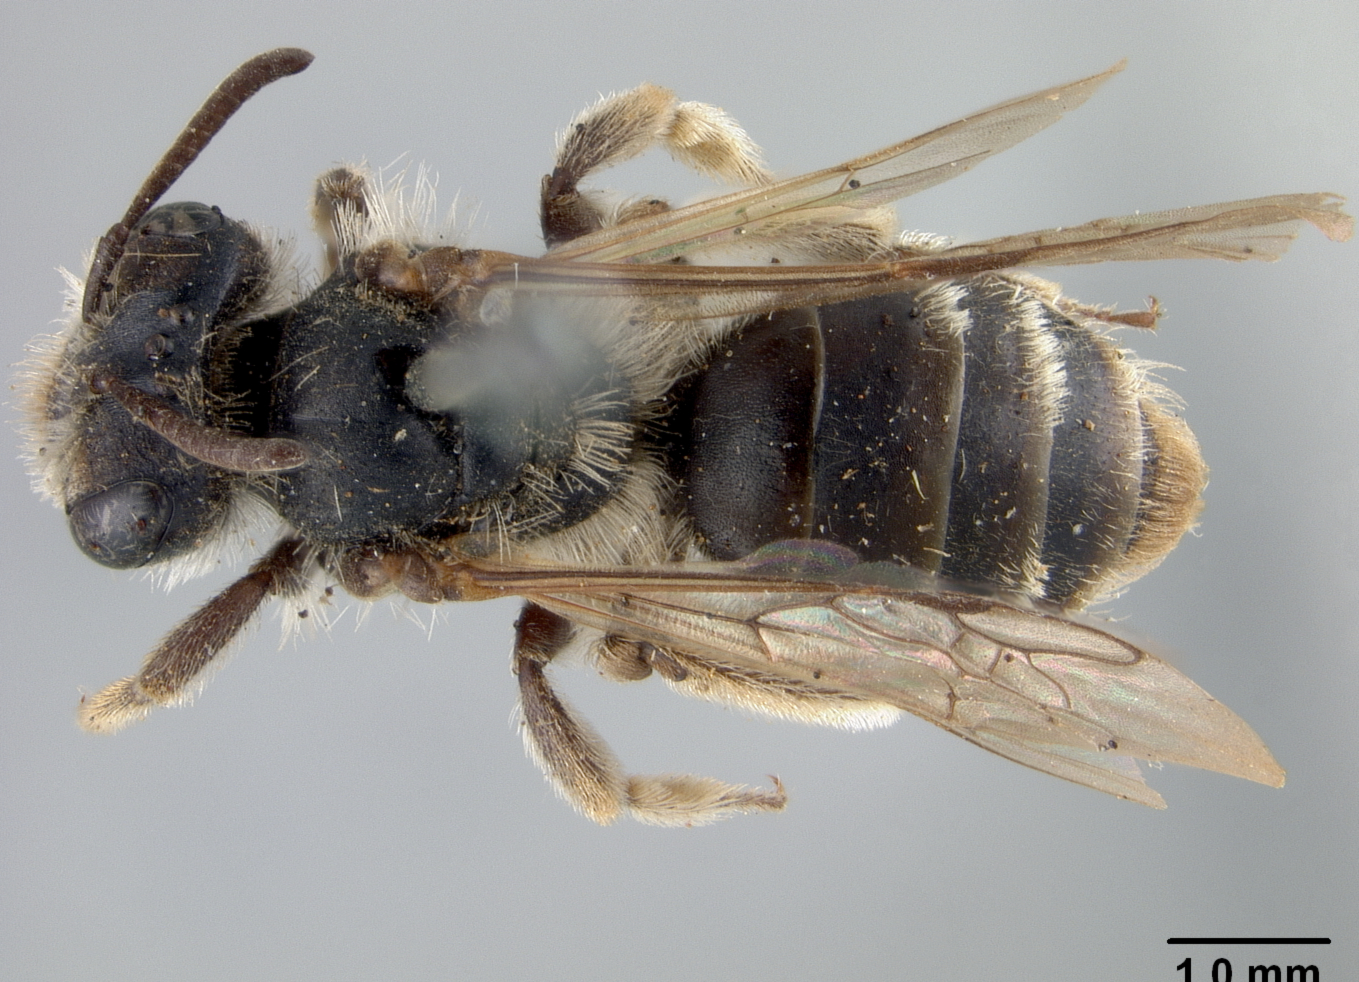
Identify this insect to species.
Andrena opacella
